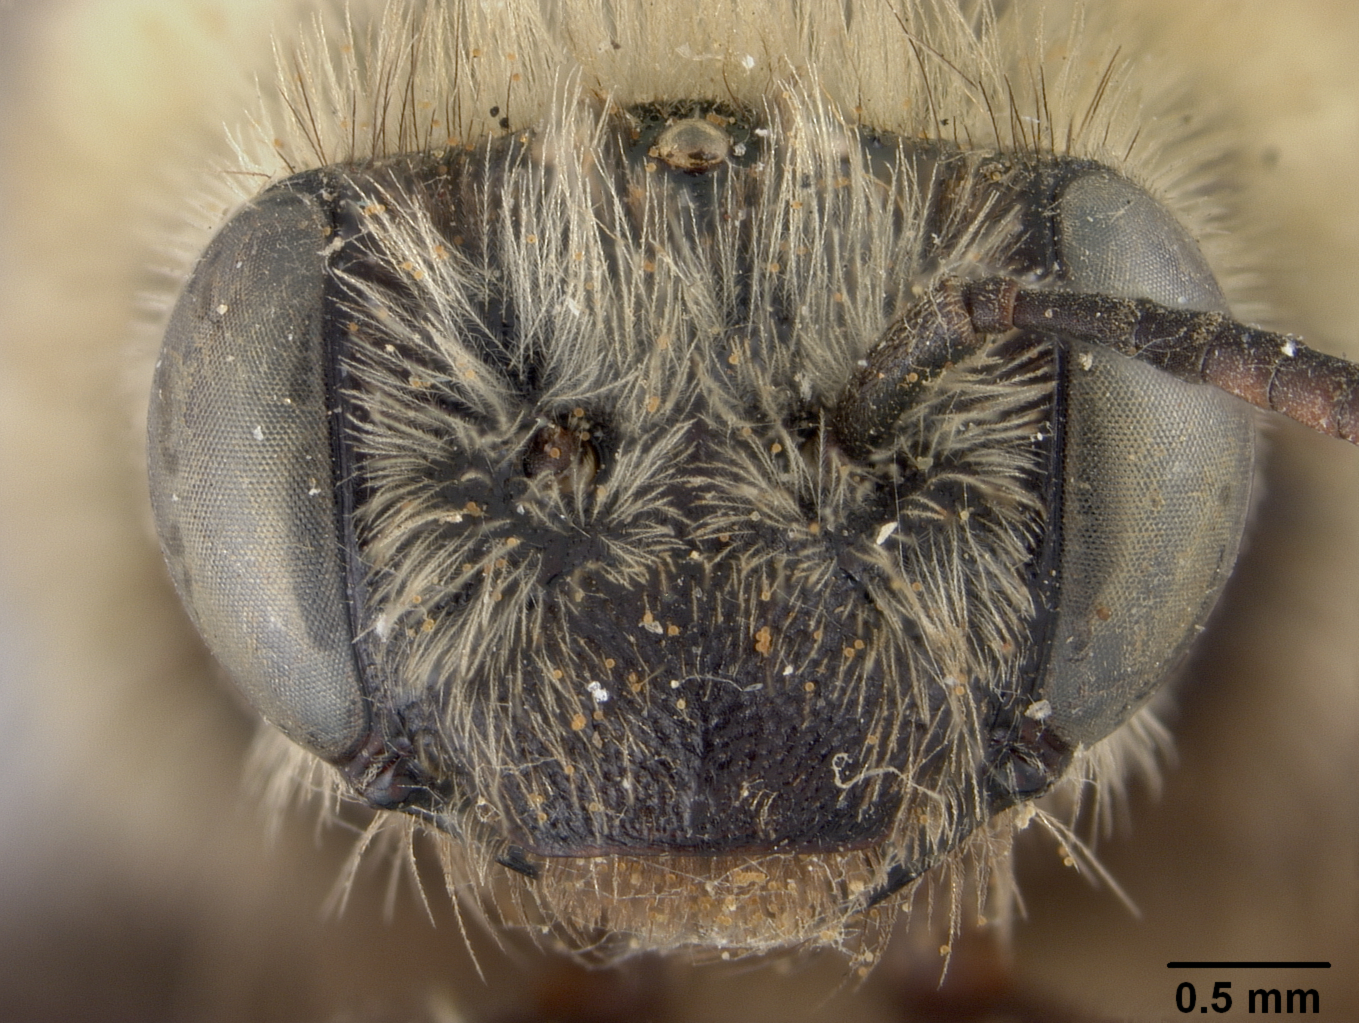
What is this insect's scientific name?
Melissodes bidentis
